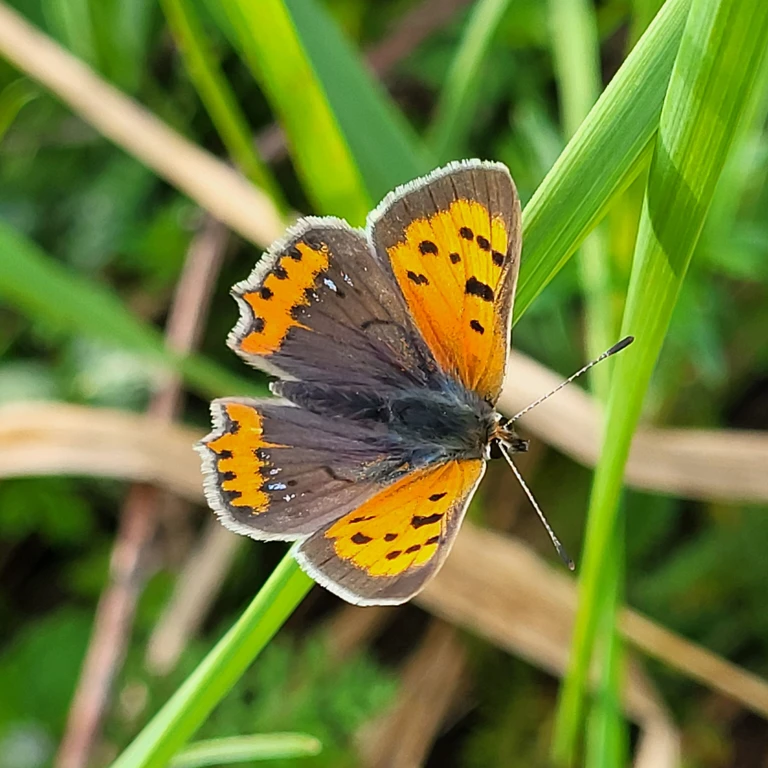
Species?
Lycaena phlaeas
